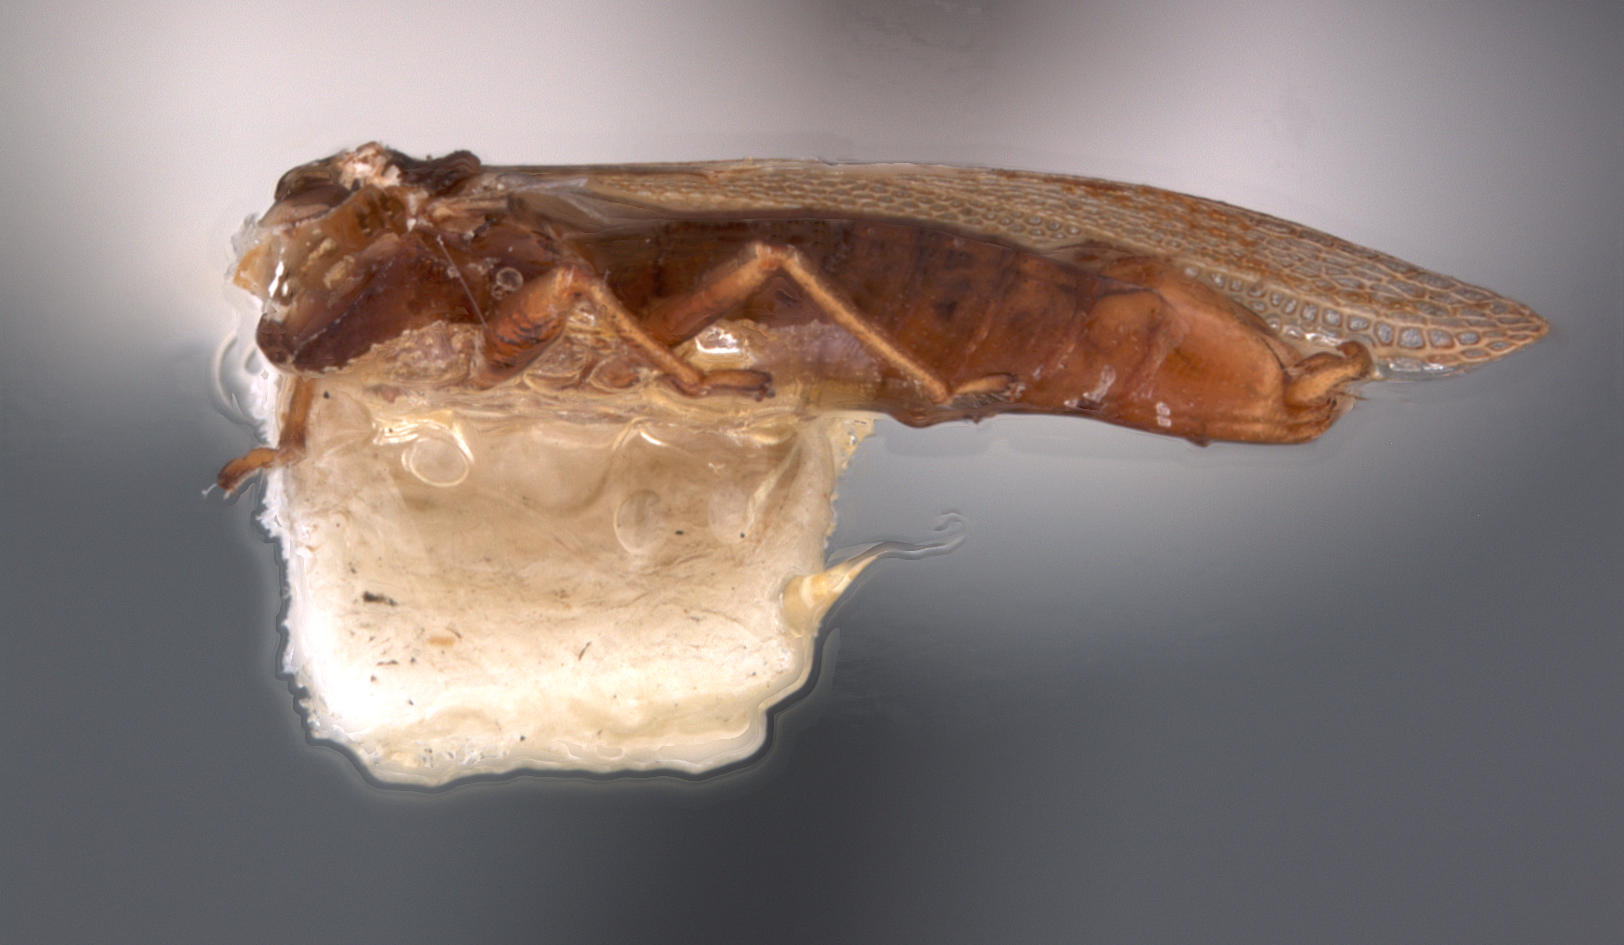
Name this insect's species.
Baichila capeneri
